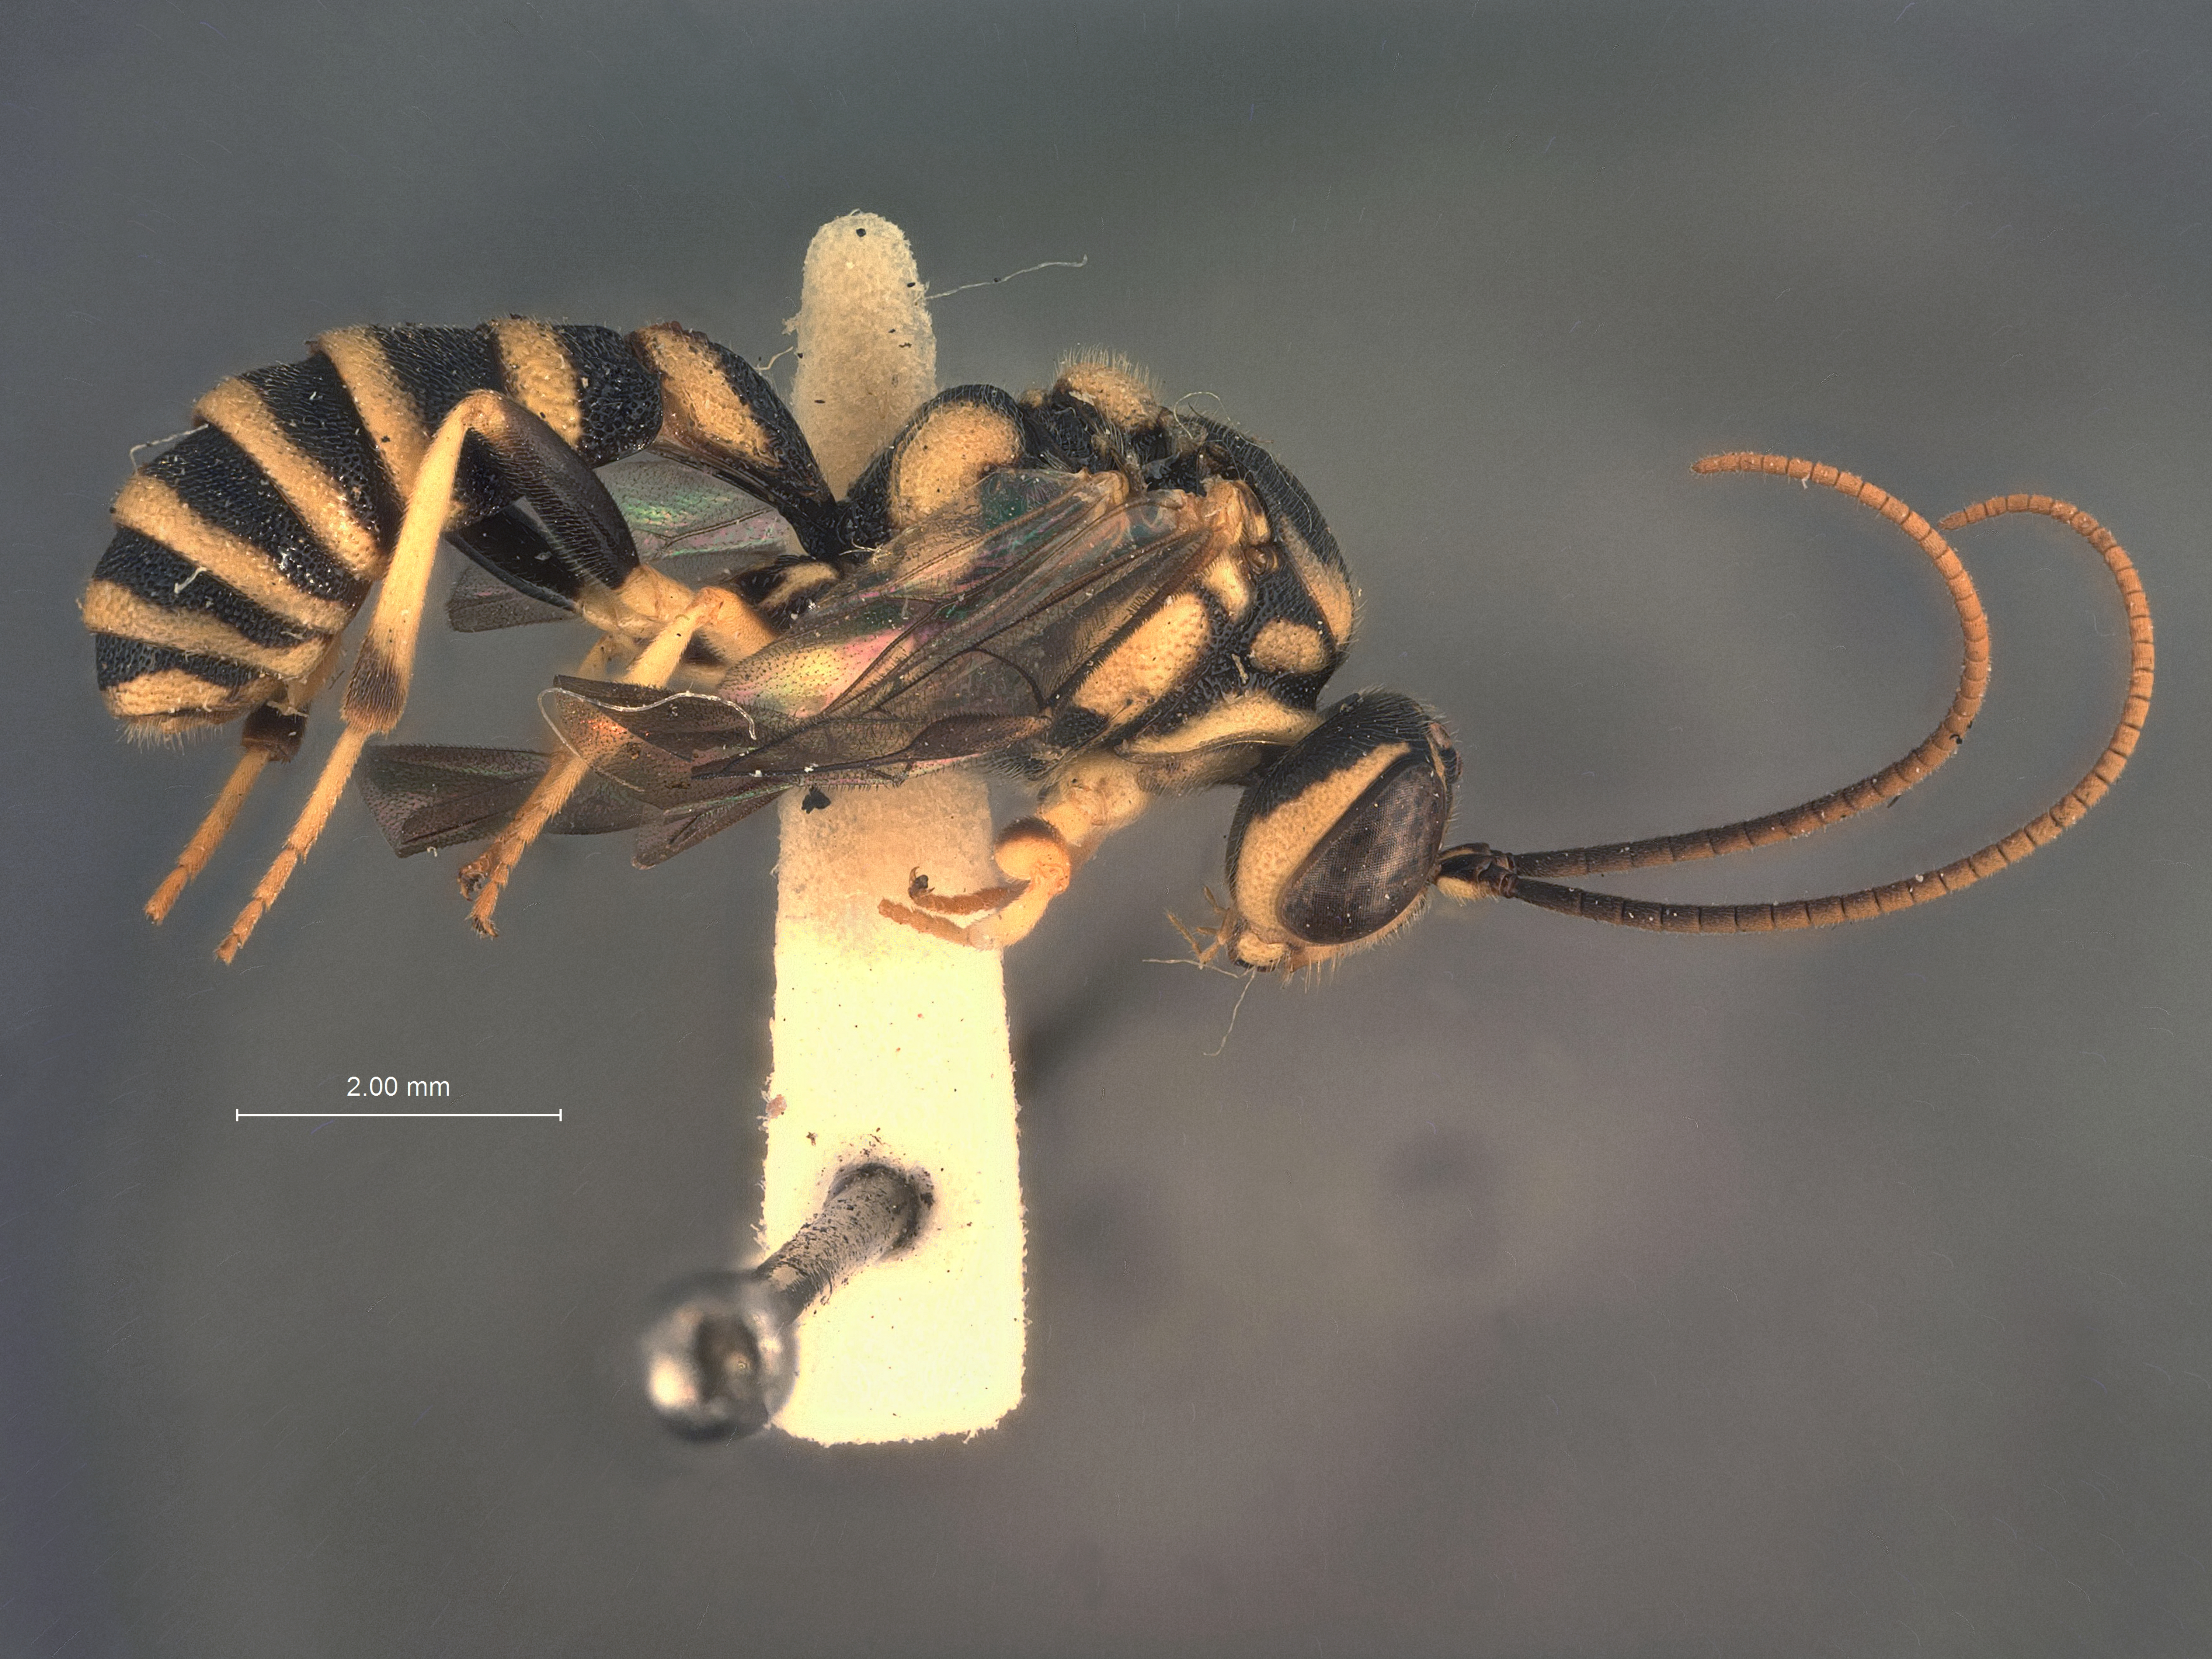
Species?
Exenterus flavissimus
